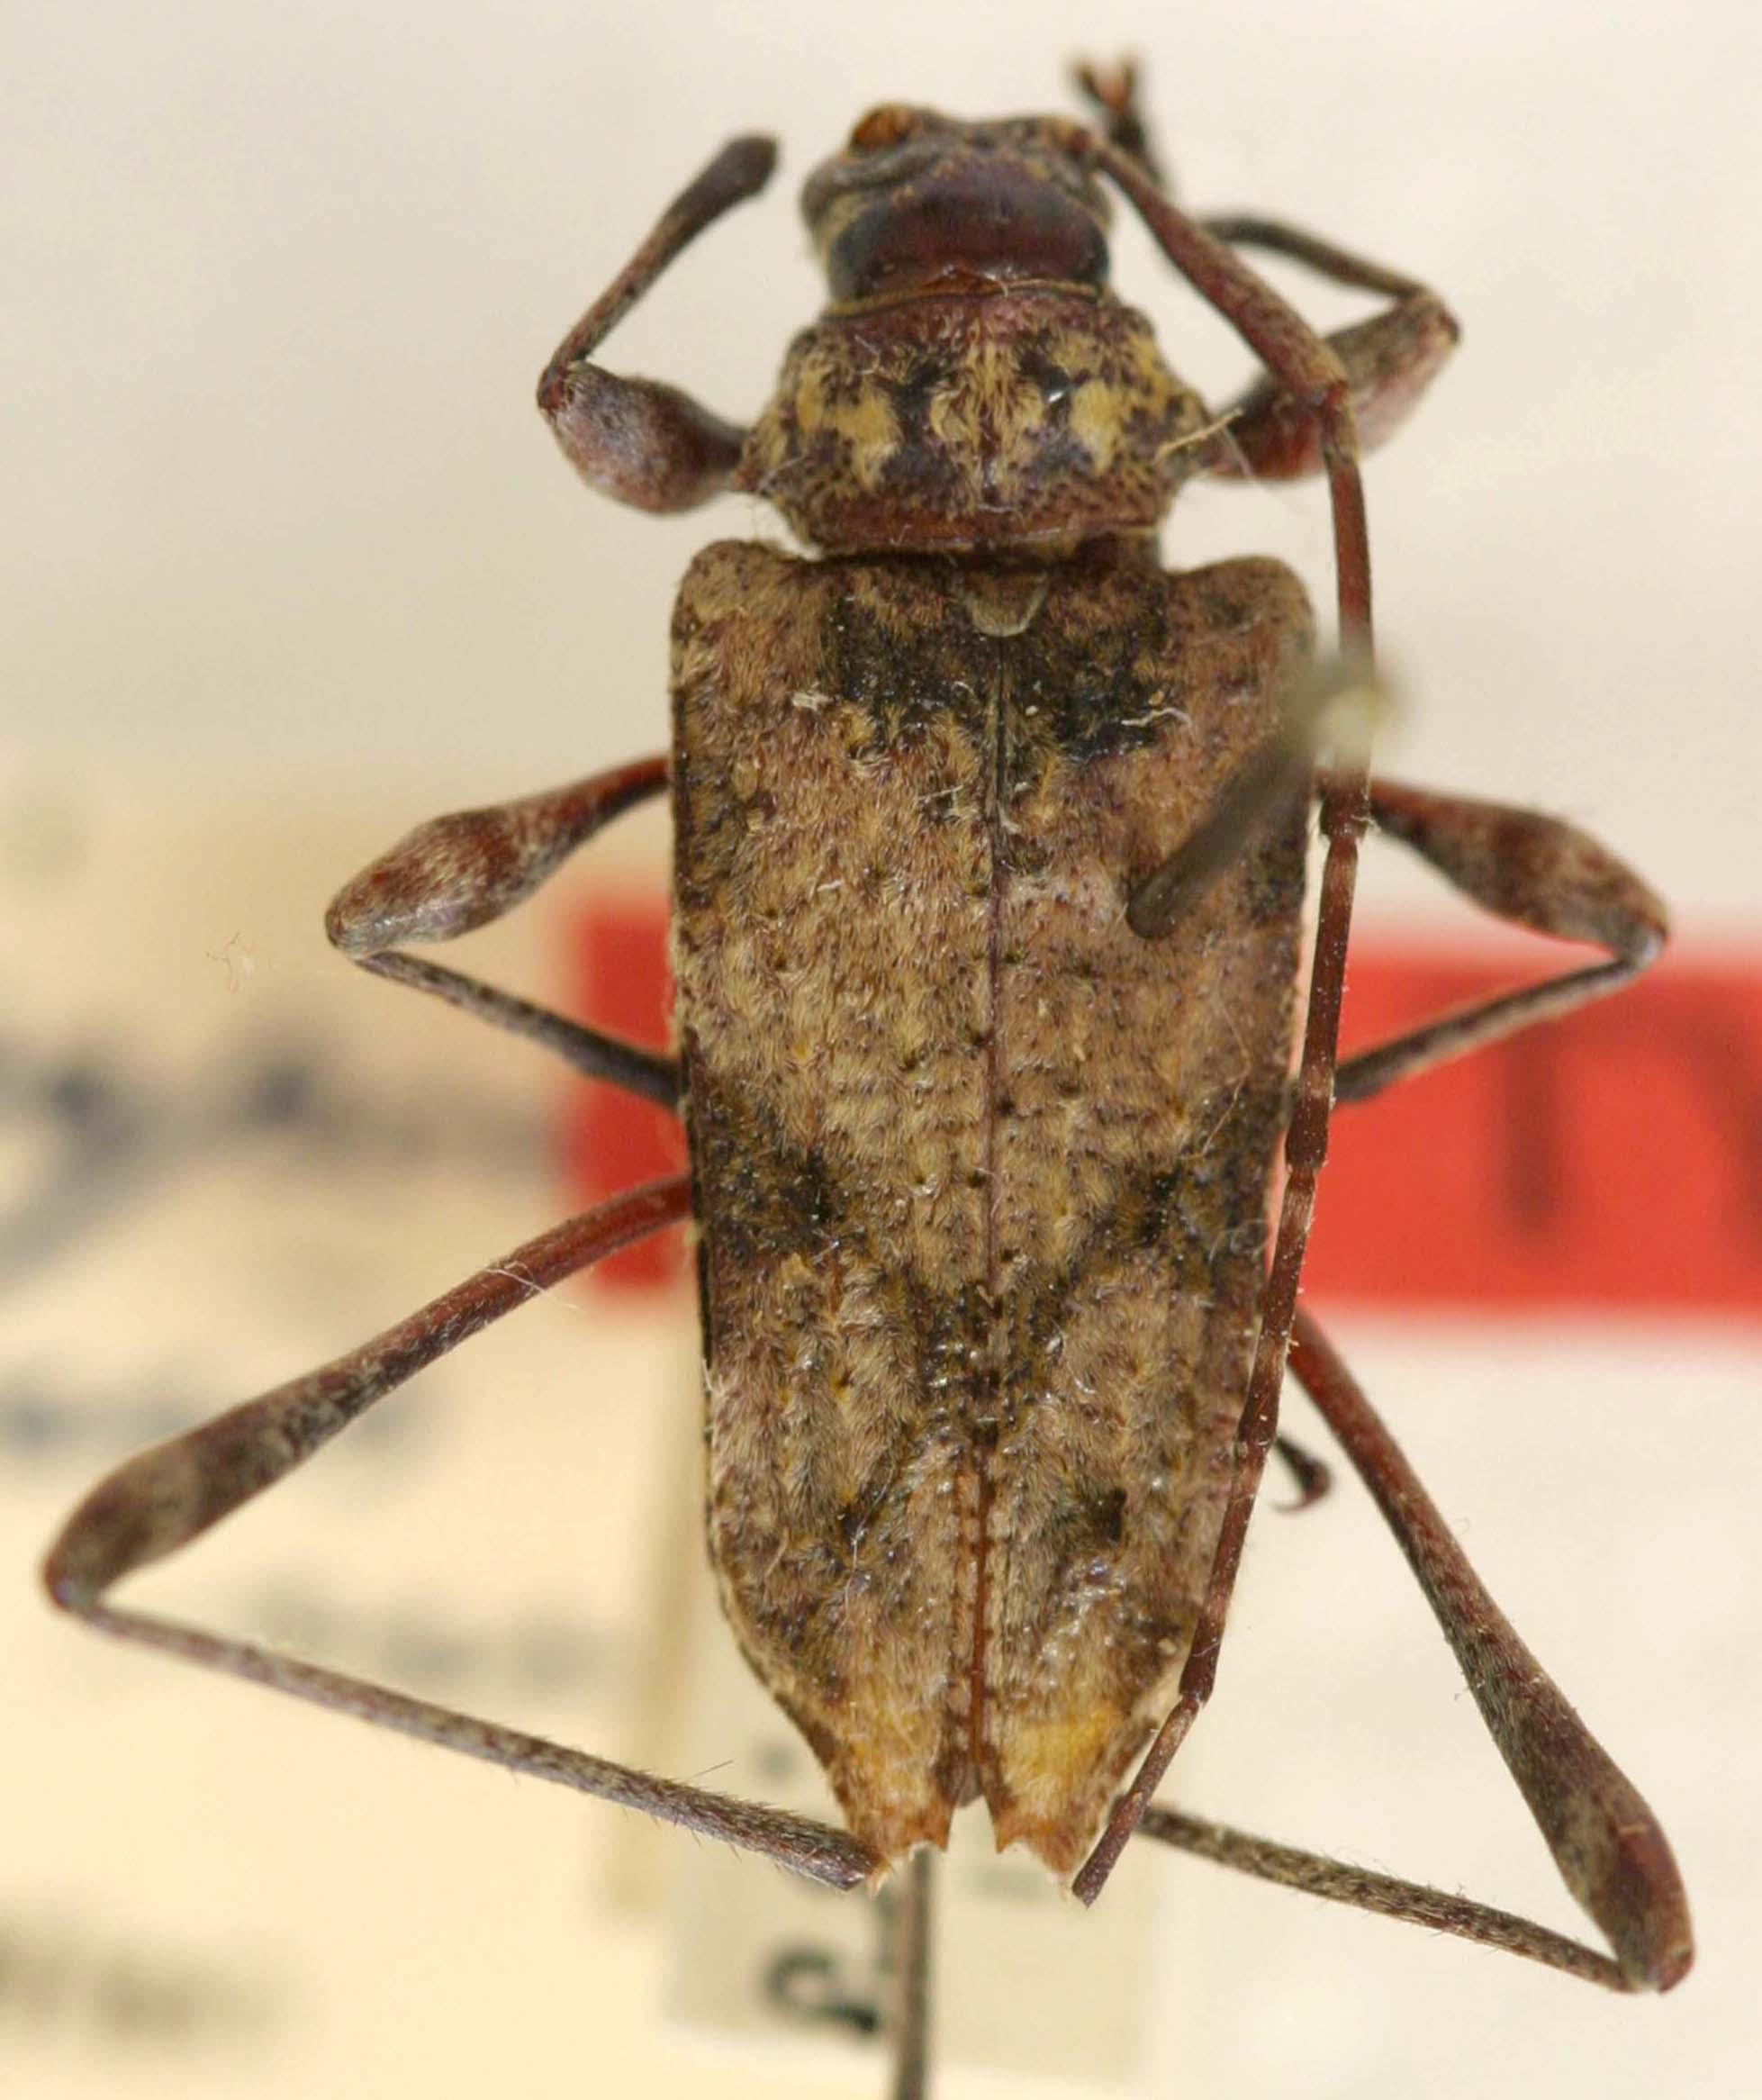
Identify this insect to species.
Tropanisopodus andinus
